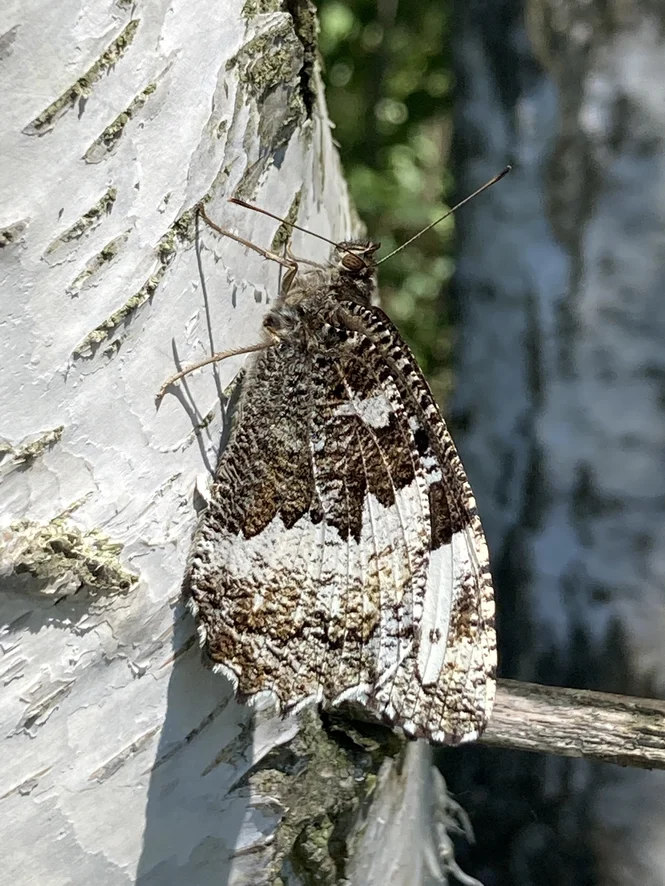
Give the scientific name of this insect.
Brintesia circe
